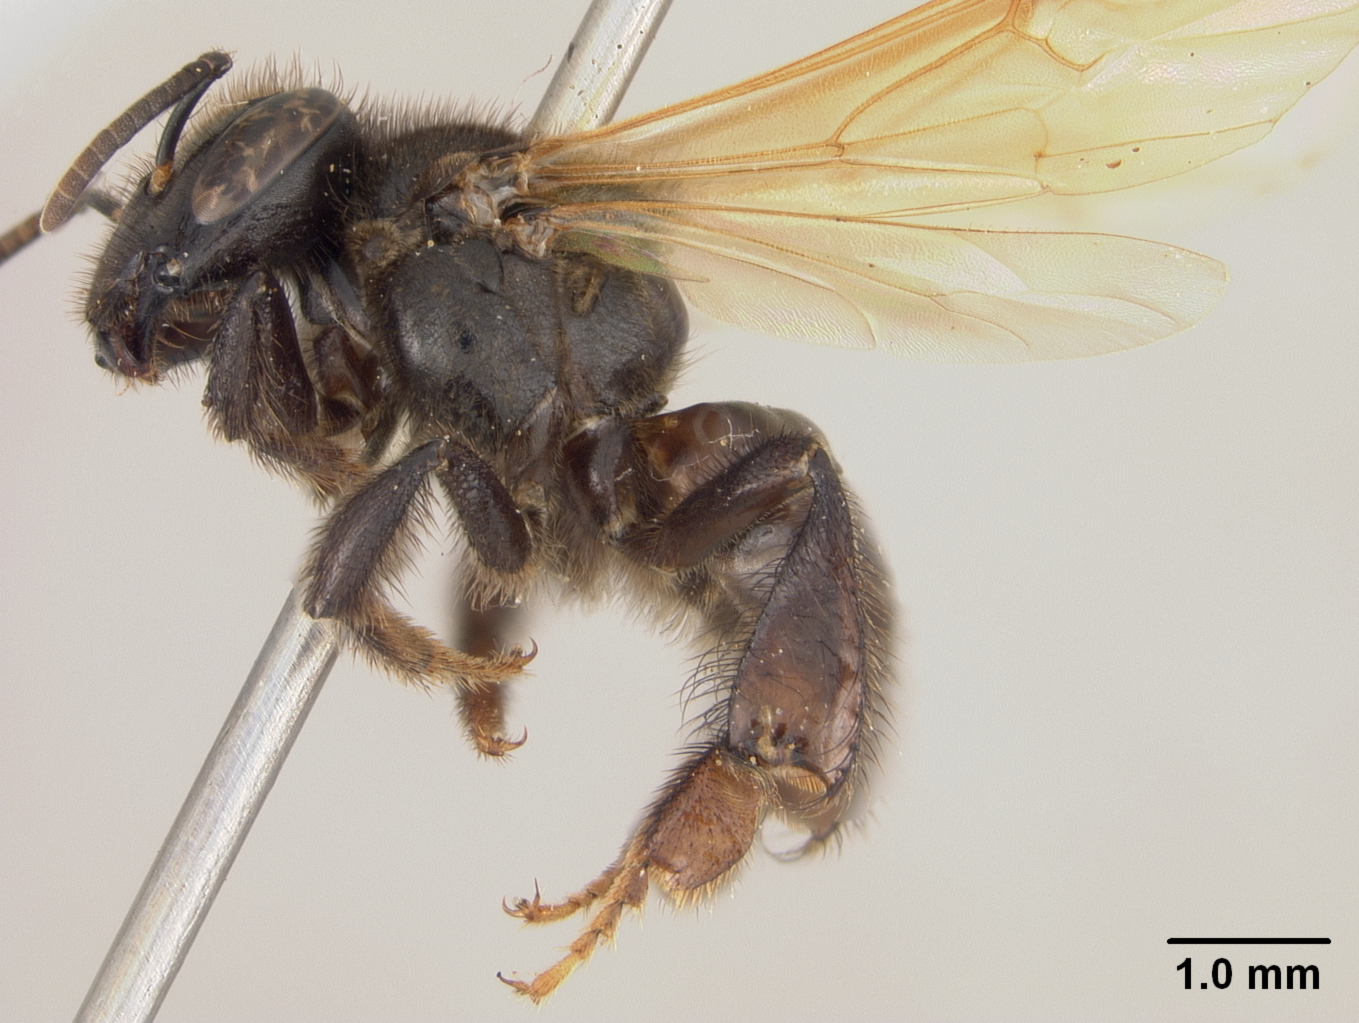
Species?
Meliwillea bivea
